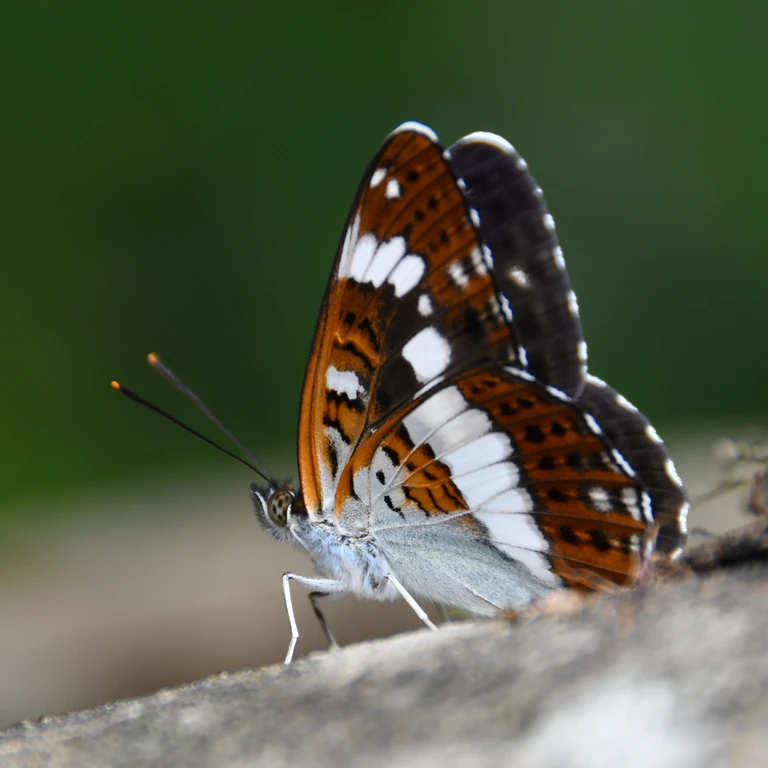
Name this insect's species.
Limenitis camilla (also Ladoga camilla)
